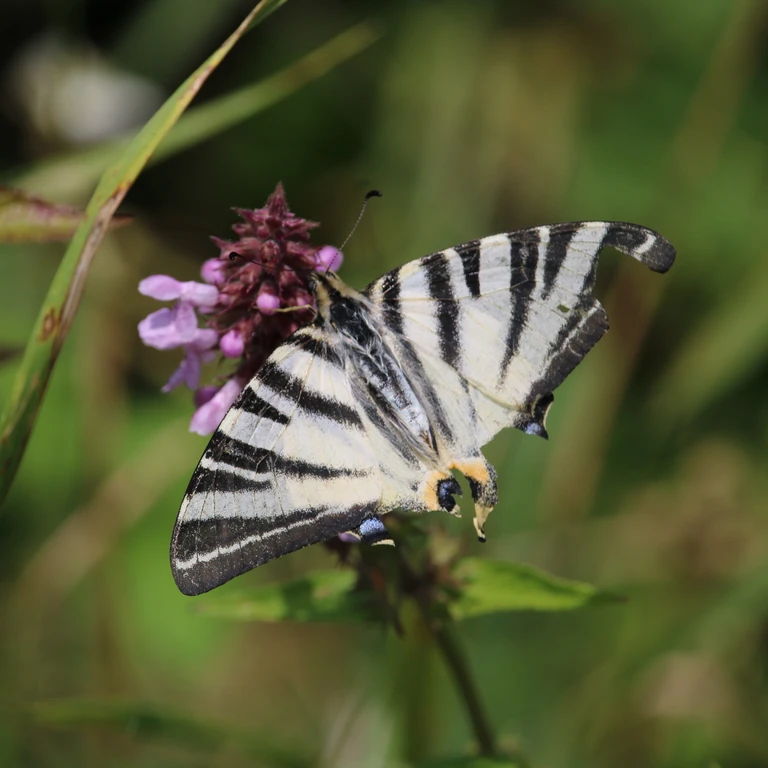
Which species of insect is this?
Iphiclides podalirius
